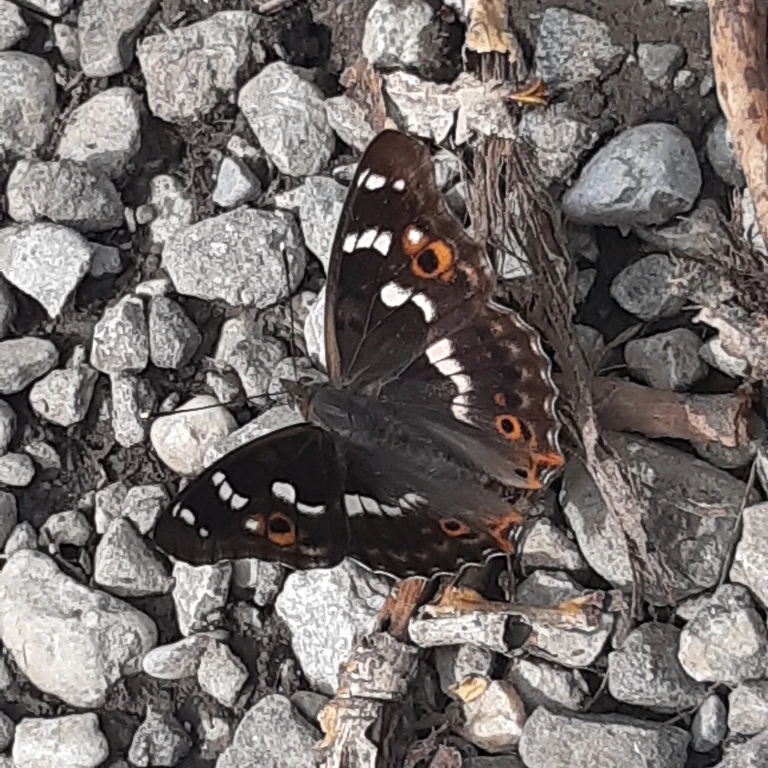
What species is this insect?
Apatura ilia
